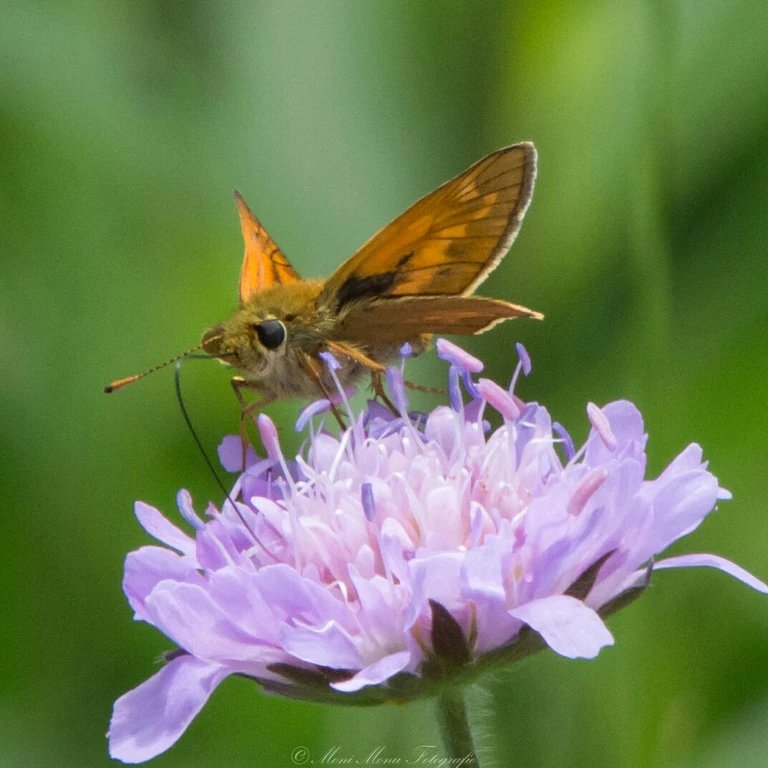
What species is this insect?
Ochlodes sylvanus (also Ochlodes venata)
